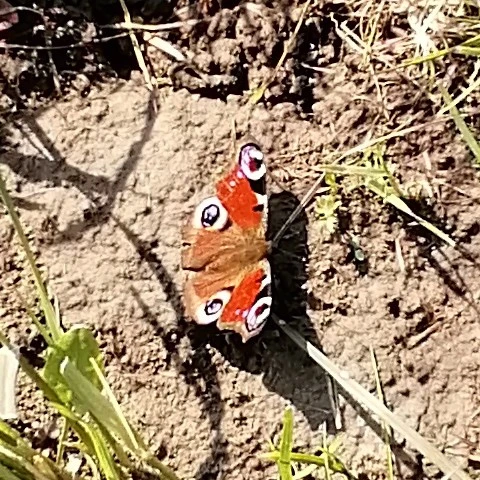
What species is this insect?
Aglais io
